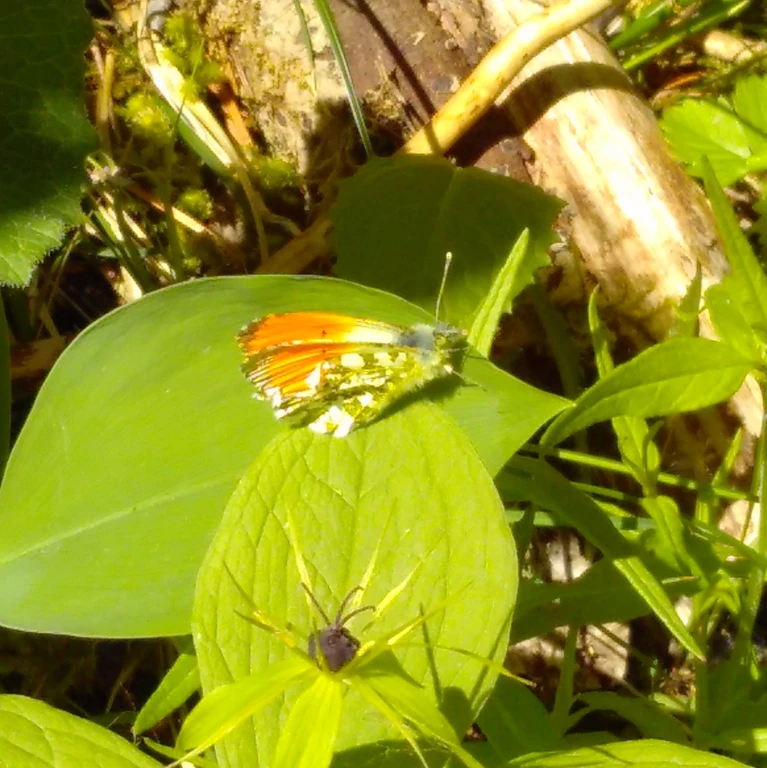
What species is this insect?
Anthocharis cardamines
